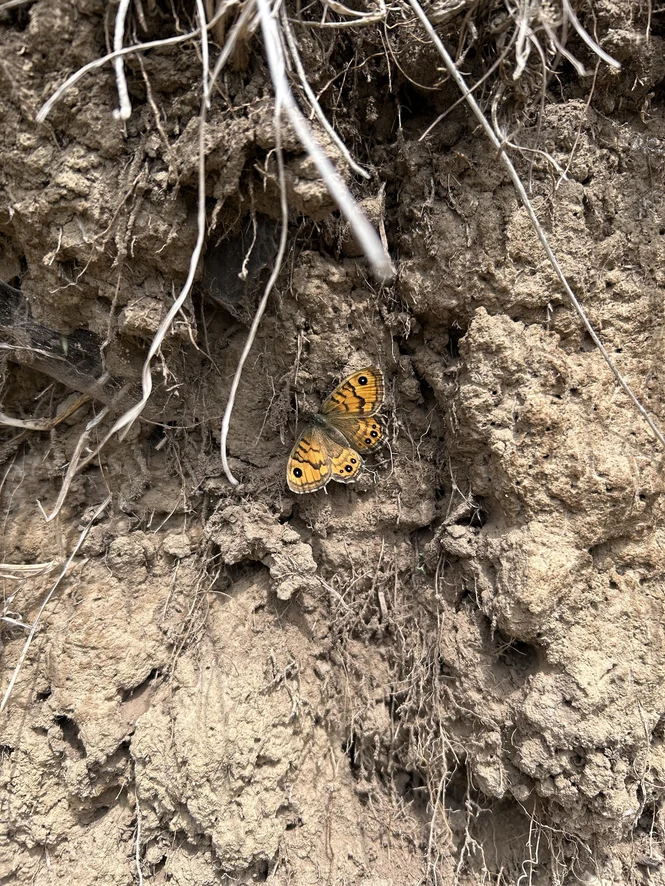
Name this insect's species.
Lasiommata megera (also Pararge megera)
